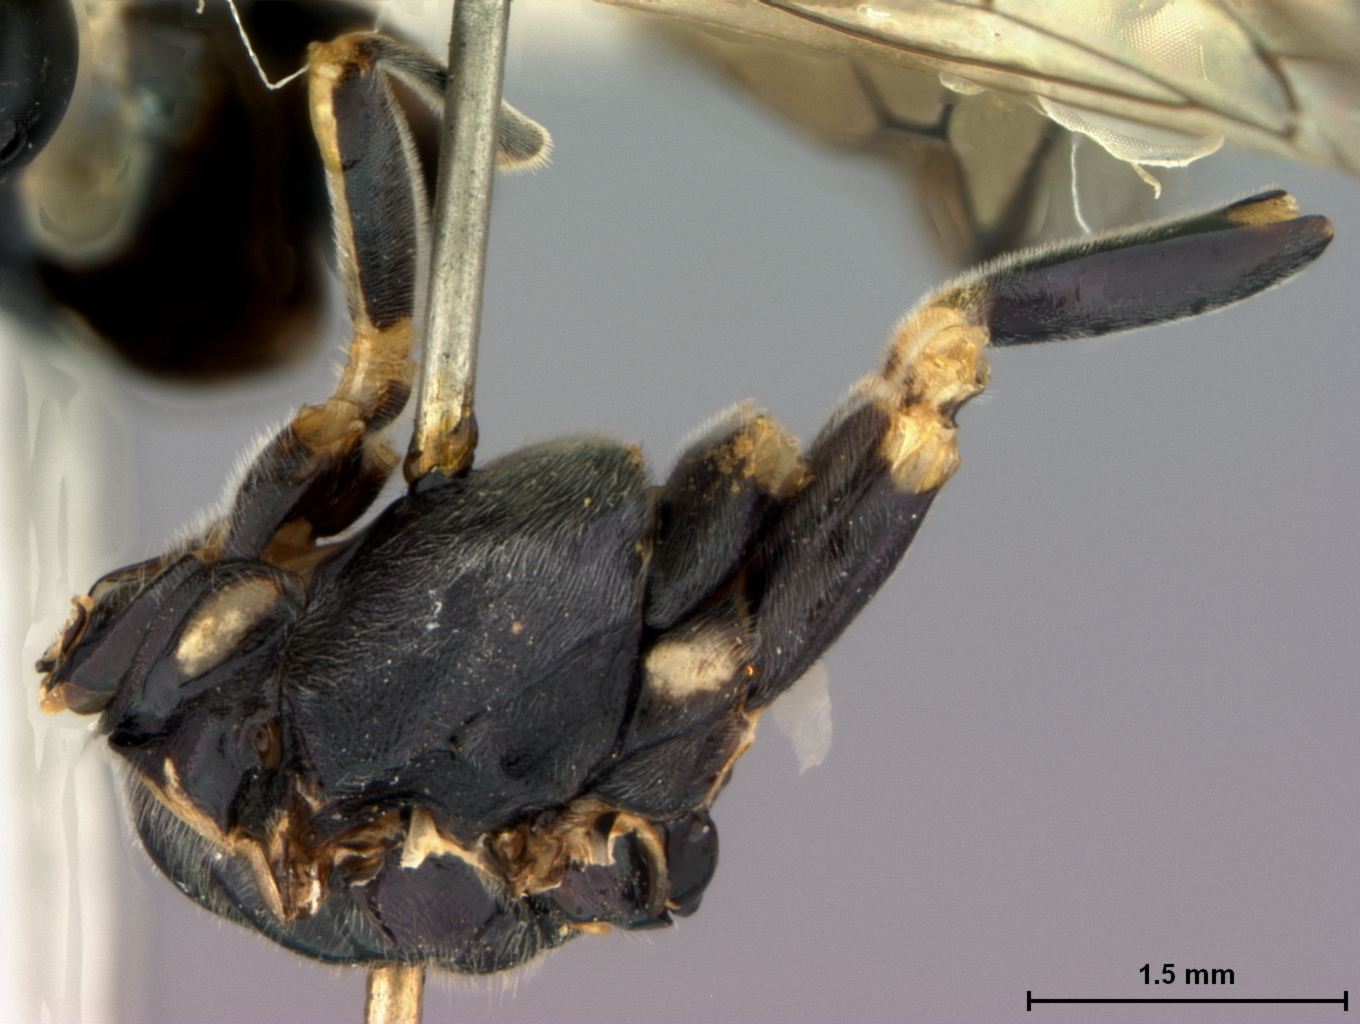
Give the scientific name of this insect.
Macrophya lucida
